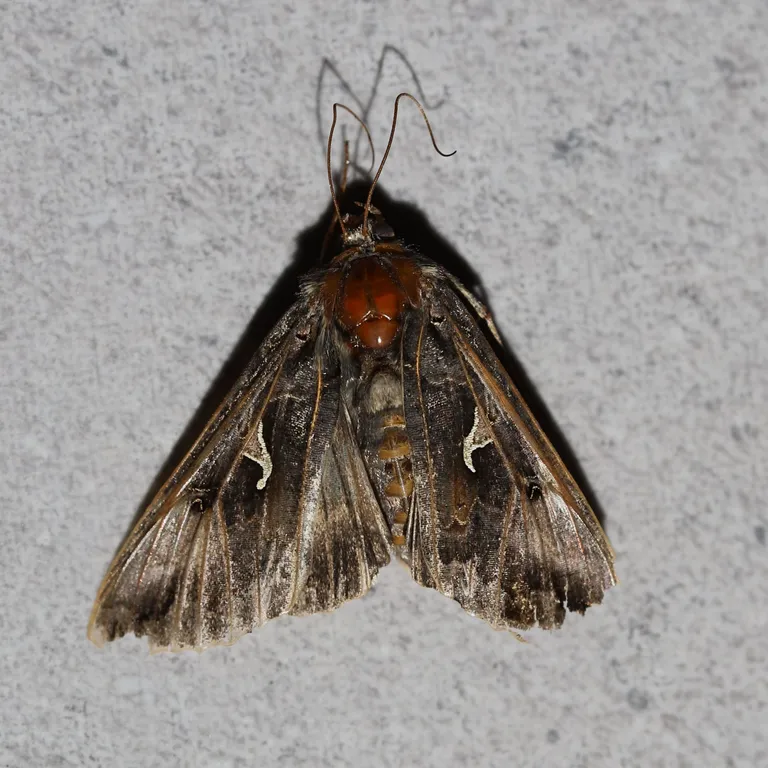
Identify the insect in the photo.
Autographa gamma
